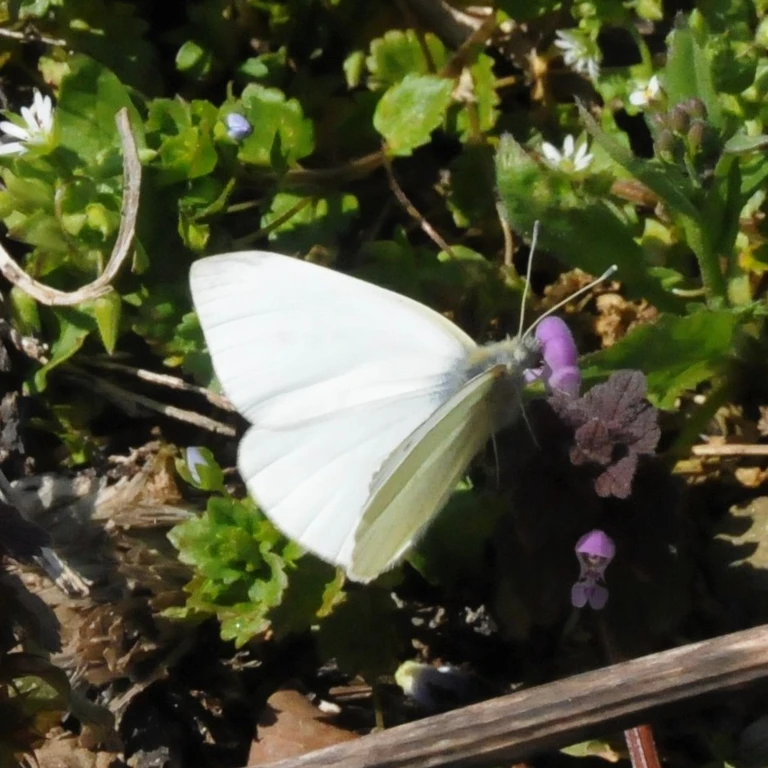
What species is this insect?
Pieris rapae
